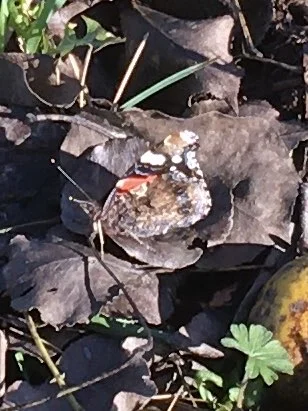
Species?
Vanessa atalanta
